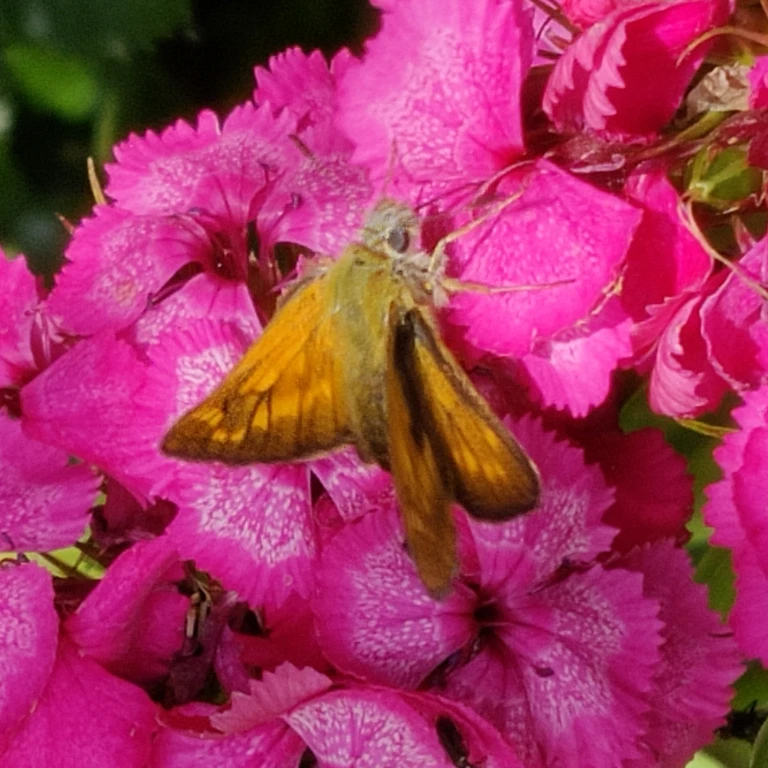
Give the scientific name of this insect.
Ochlodes sylvanus (also Ochlodes venata)
